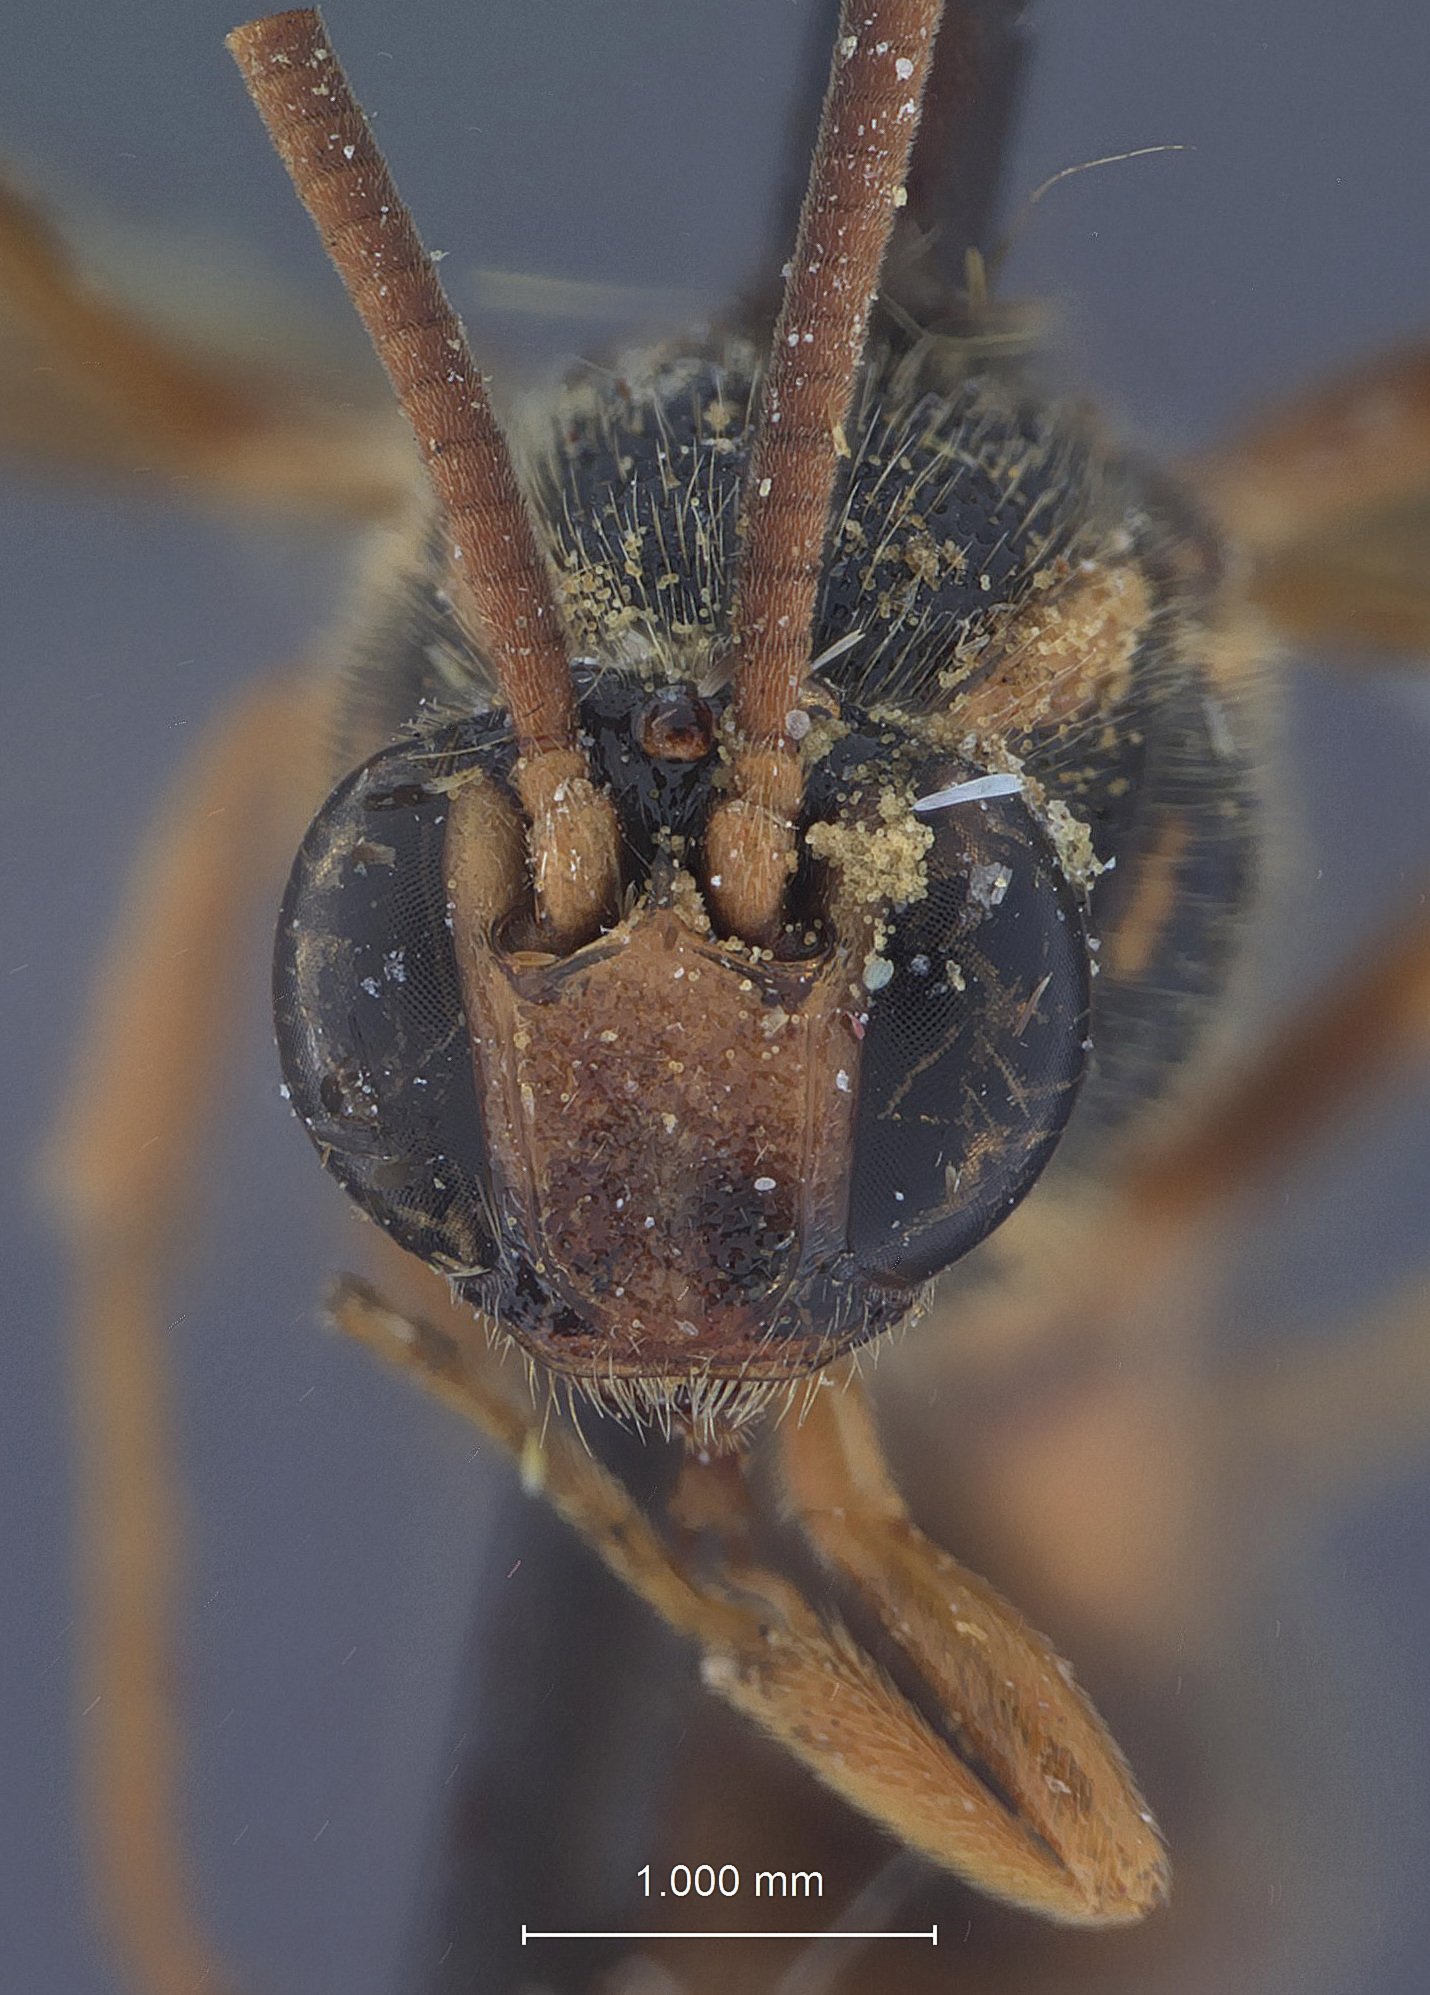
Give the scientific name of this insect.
Metopius pectoralis
